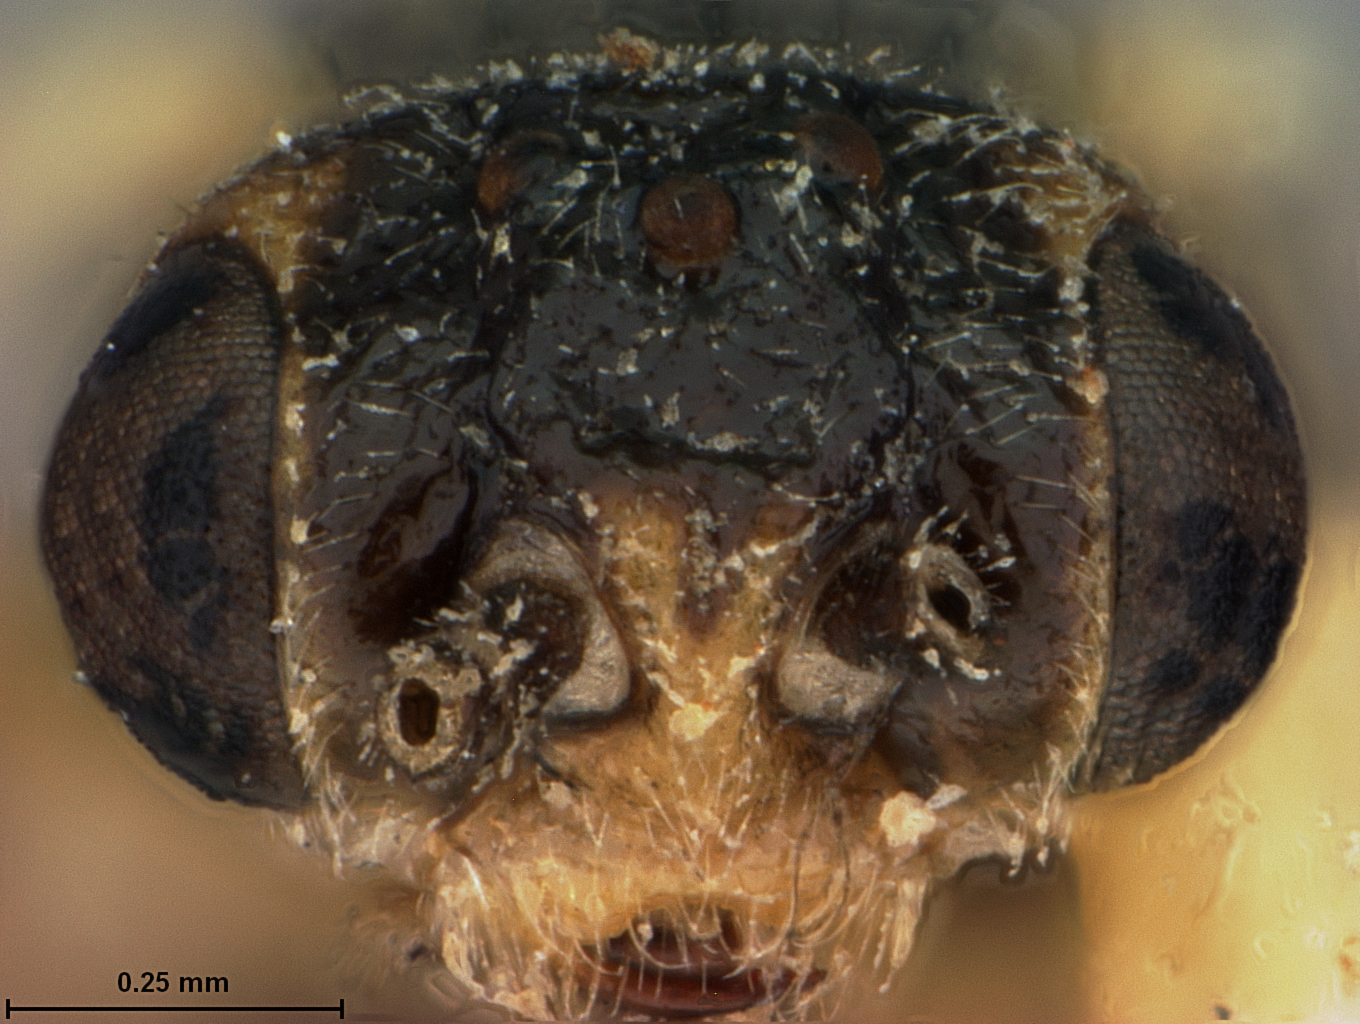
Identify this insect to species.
Euura serissimae
